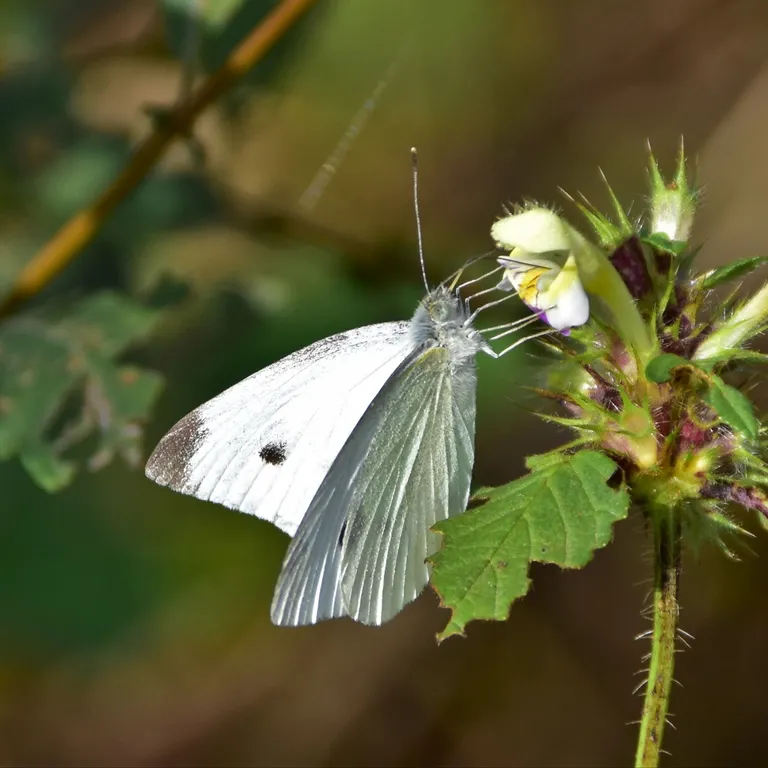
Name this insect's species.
Pieris rapae
